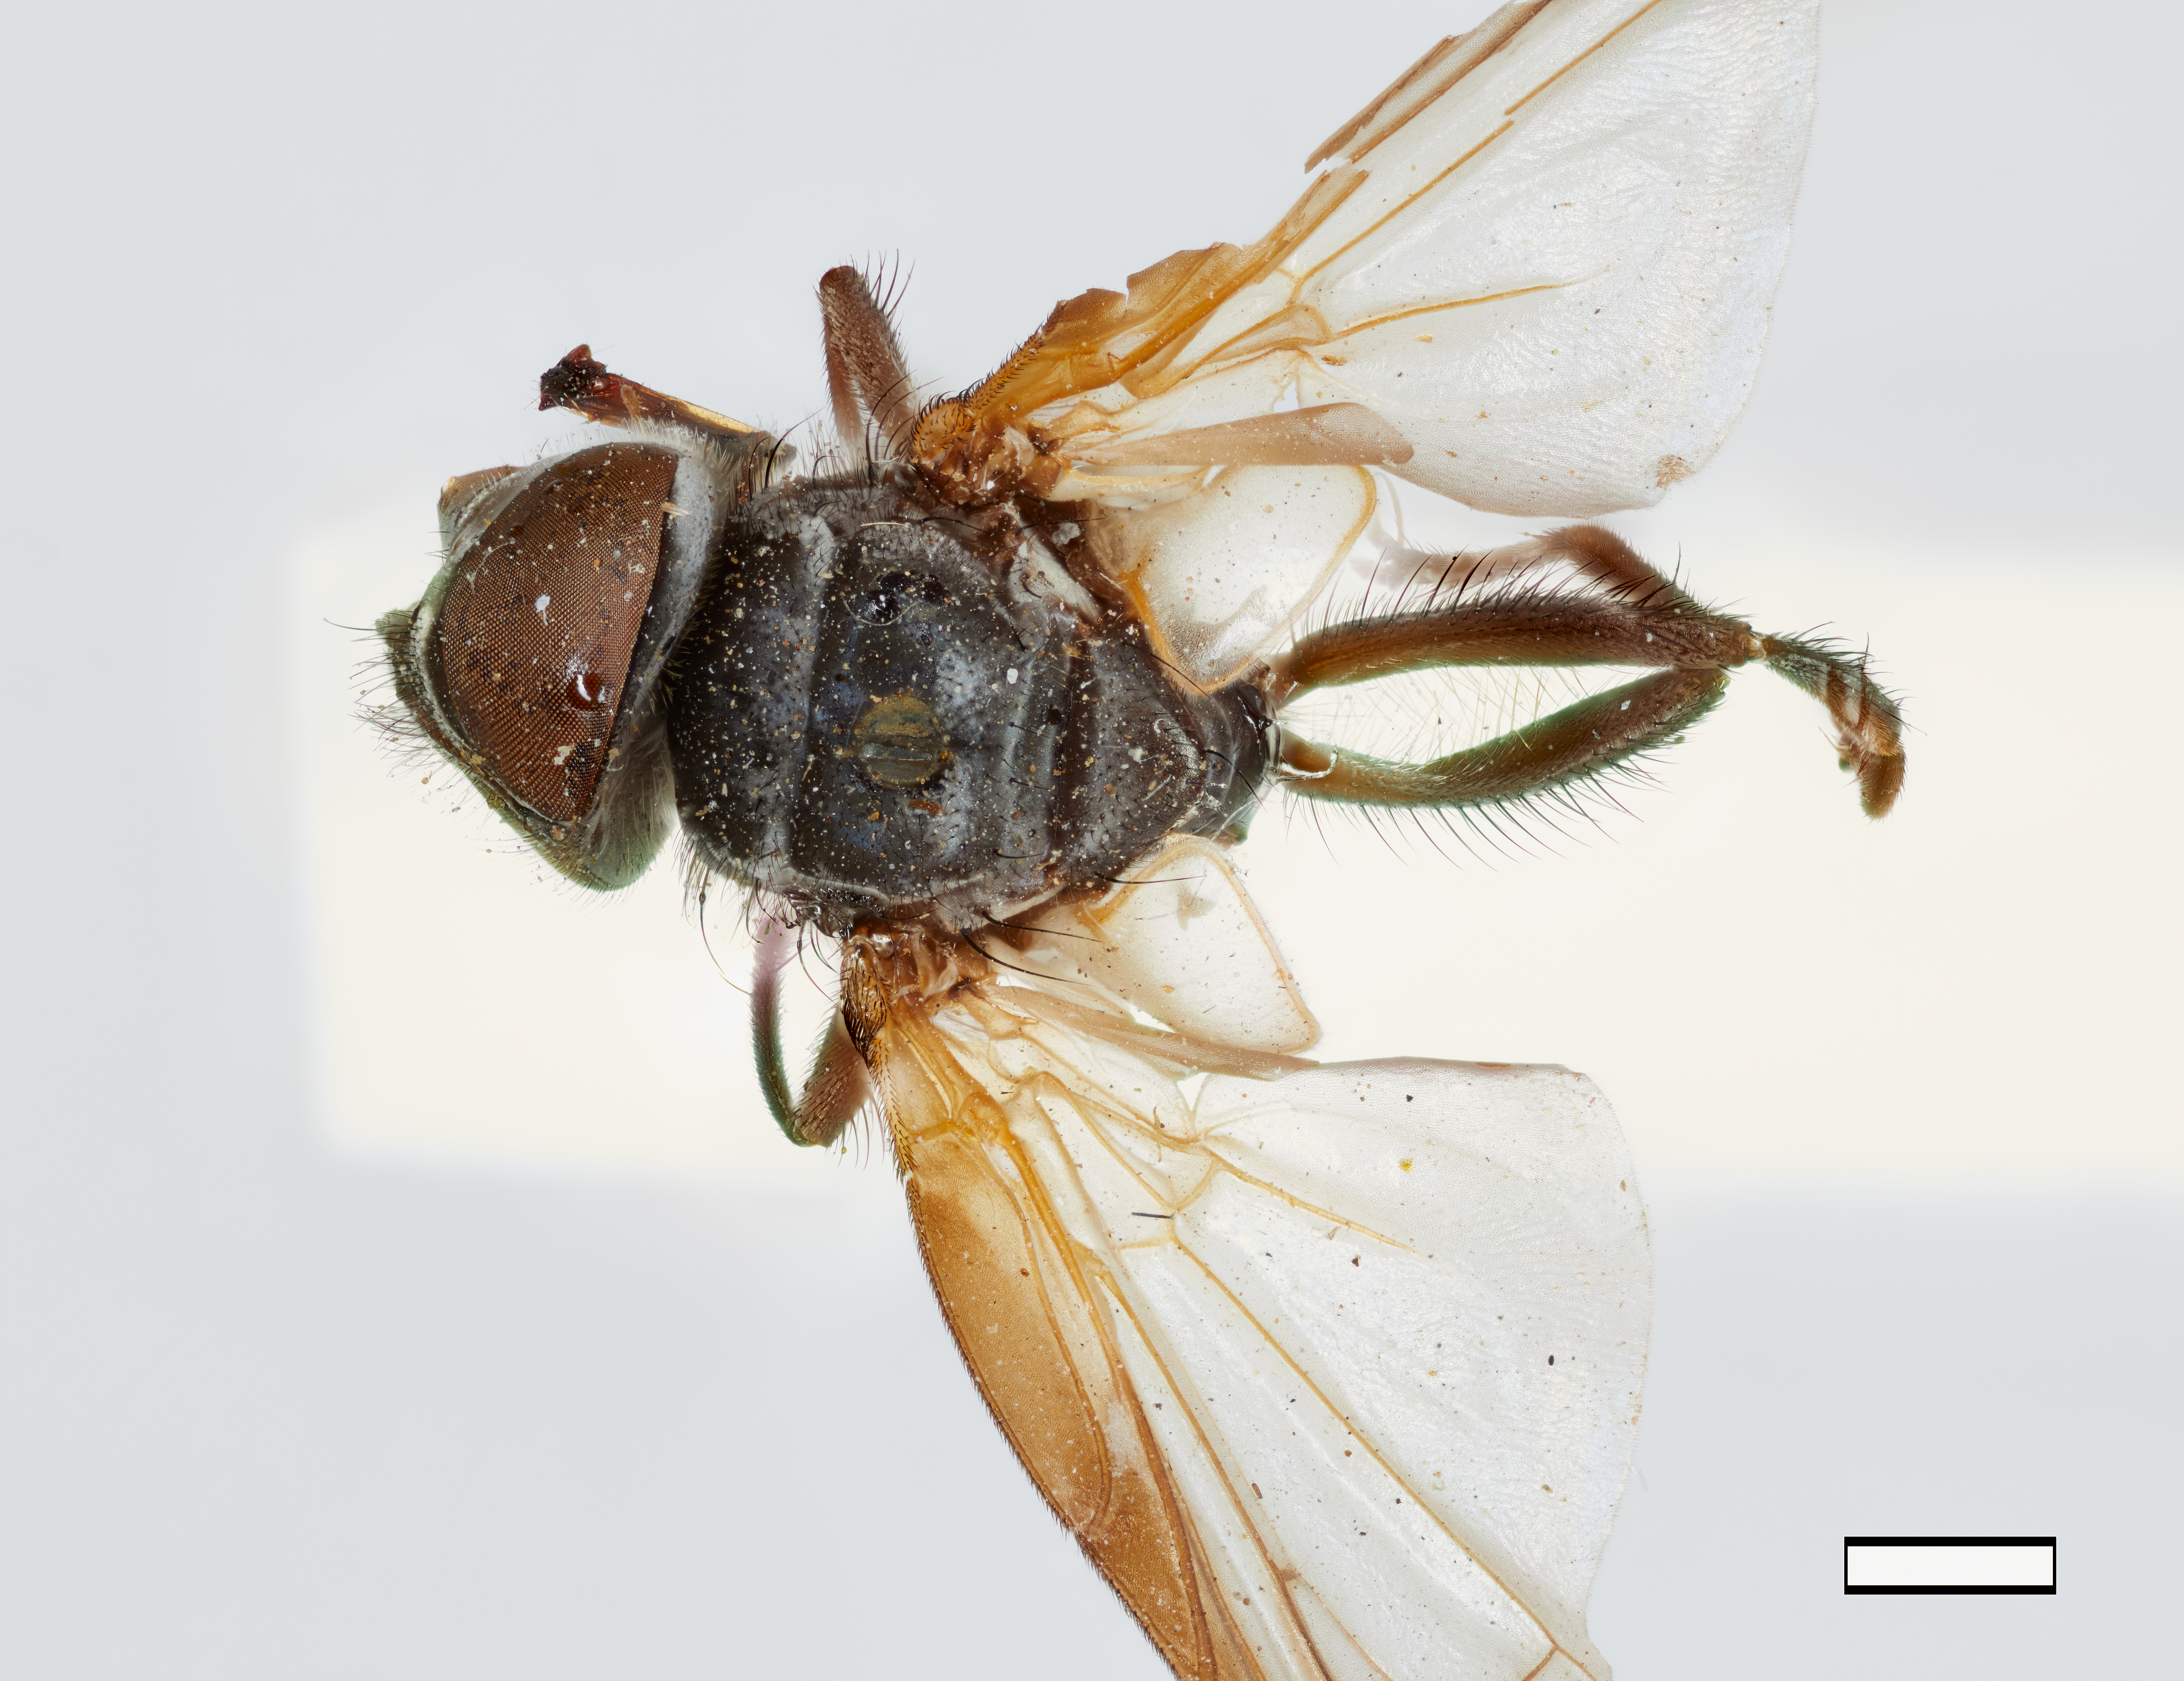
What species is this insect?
Alophora pulverea
